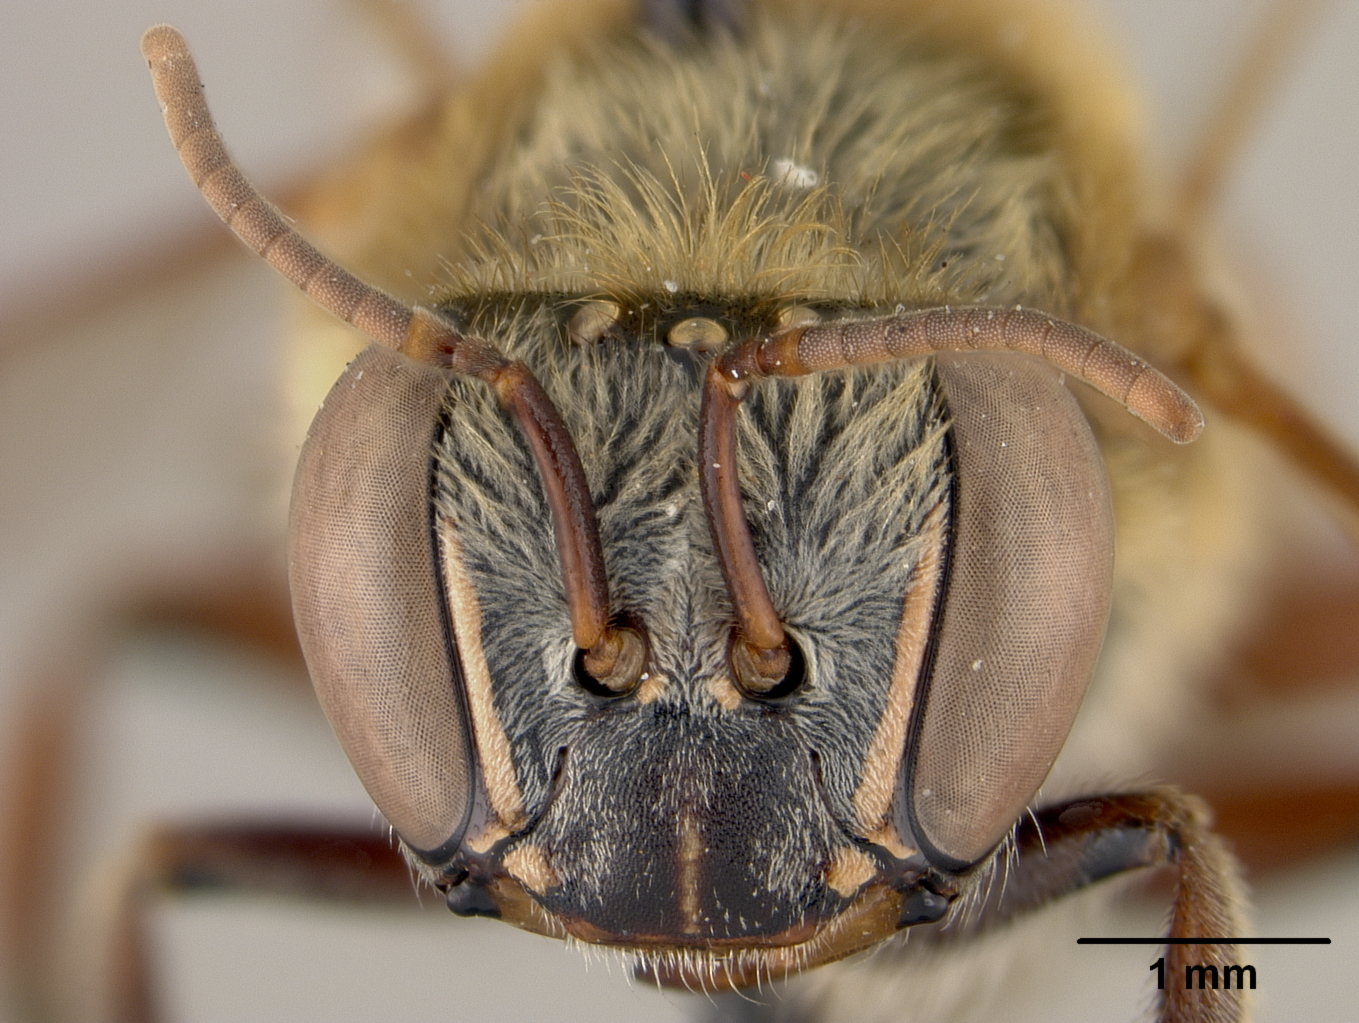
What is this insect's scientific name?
Melipona mareinata
